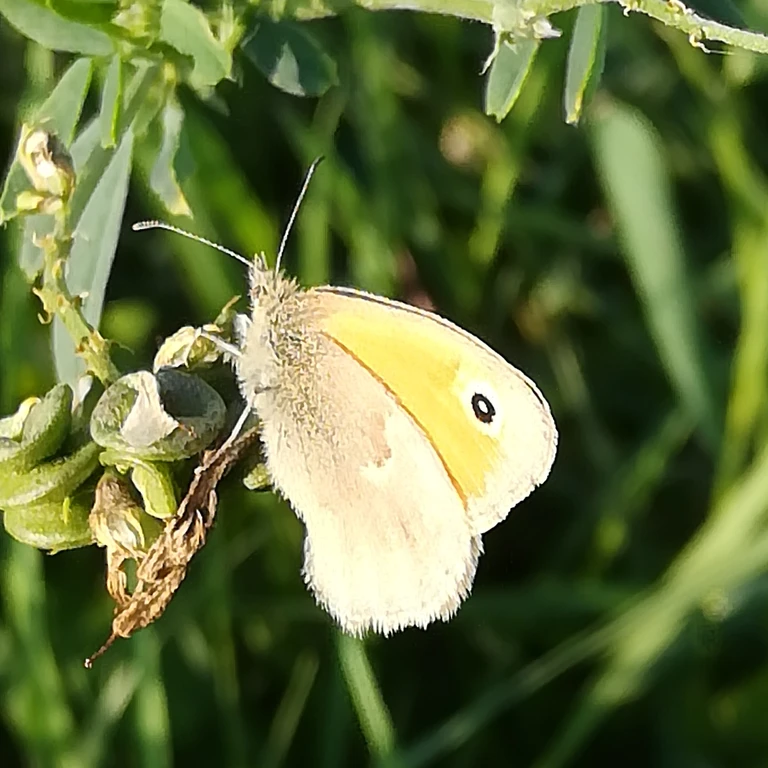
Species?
Coenonympha pamphilus
